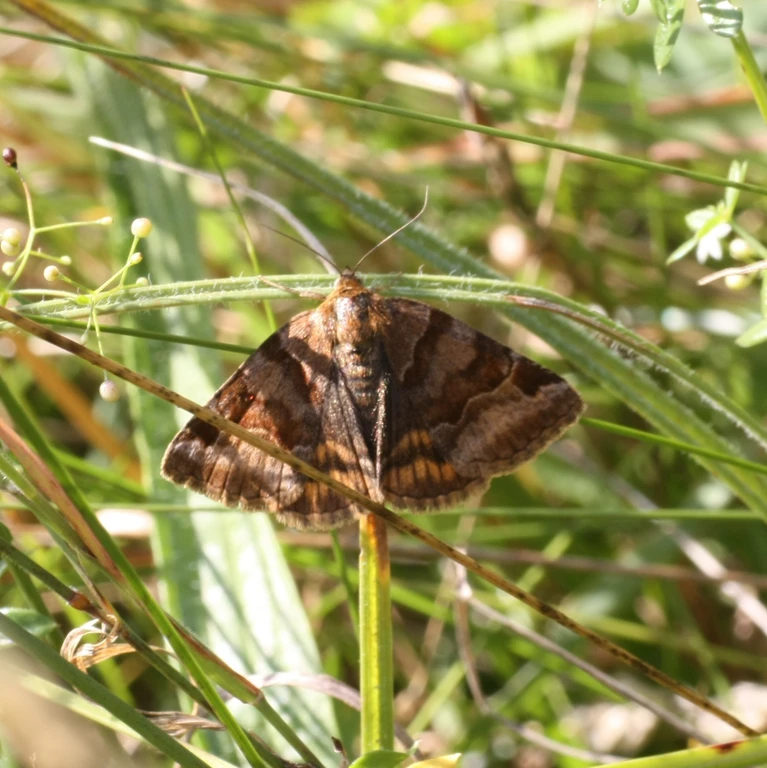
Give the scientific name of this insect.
Euclidia glyphica
